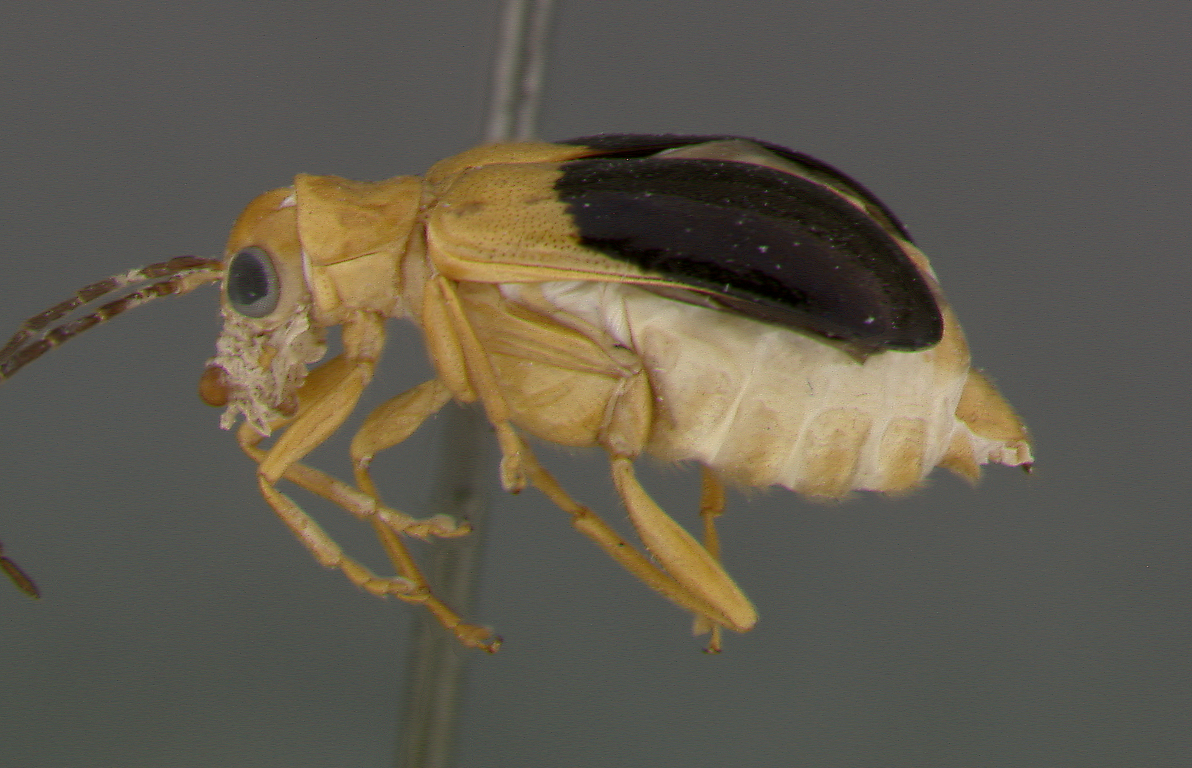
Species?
Oroetes wilcoxi
